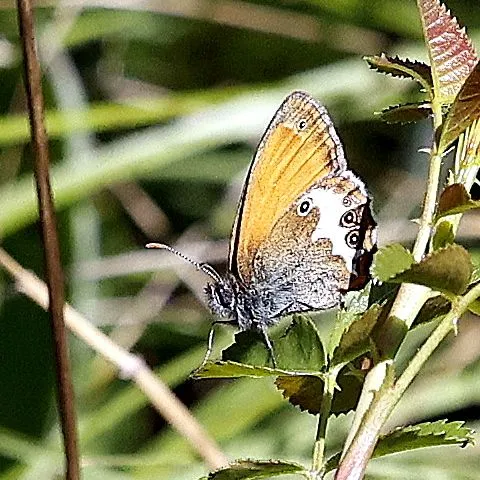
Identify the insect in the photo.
Coenonympha arcania
